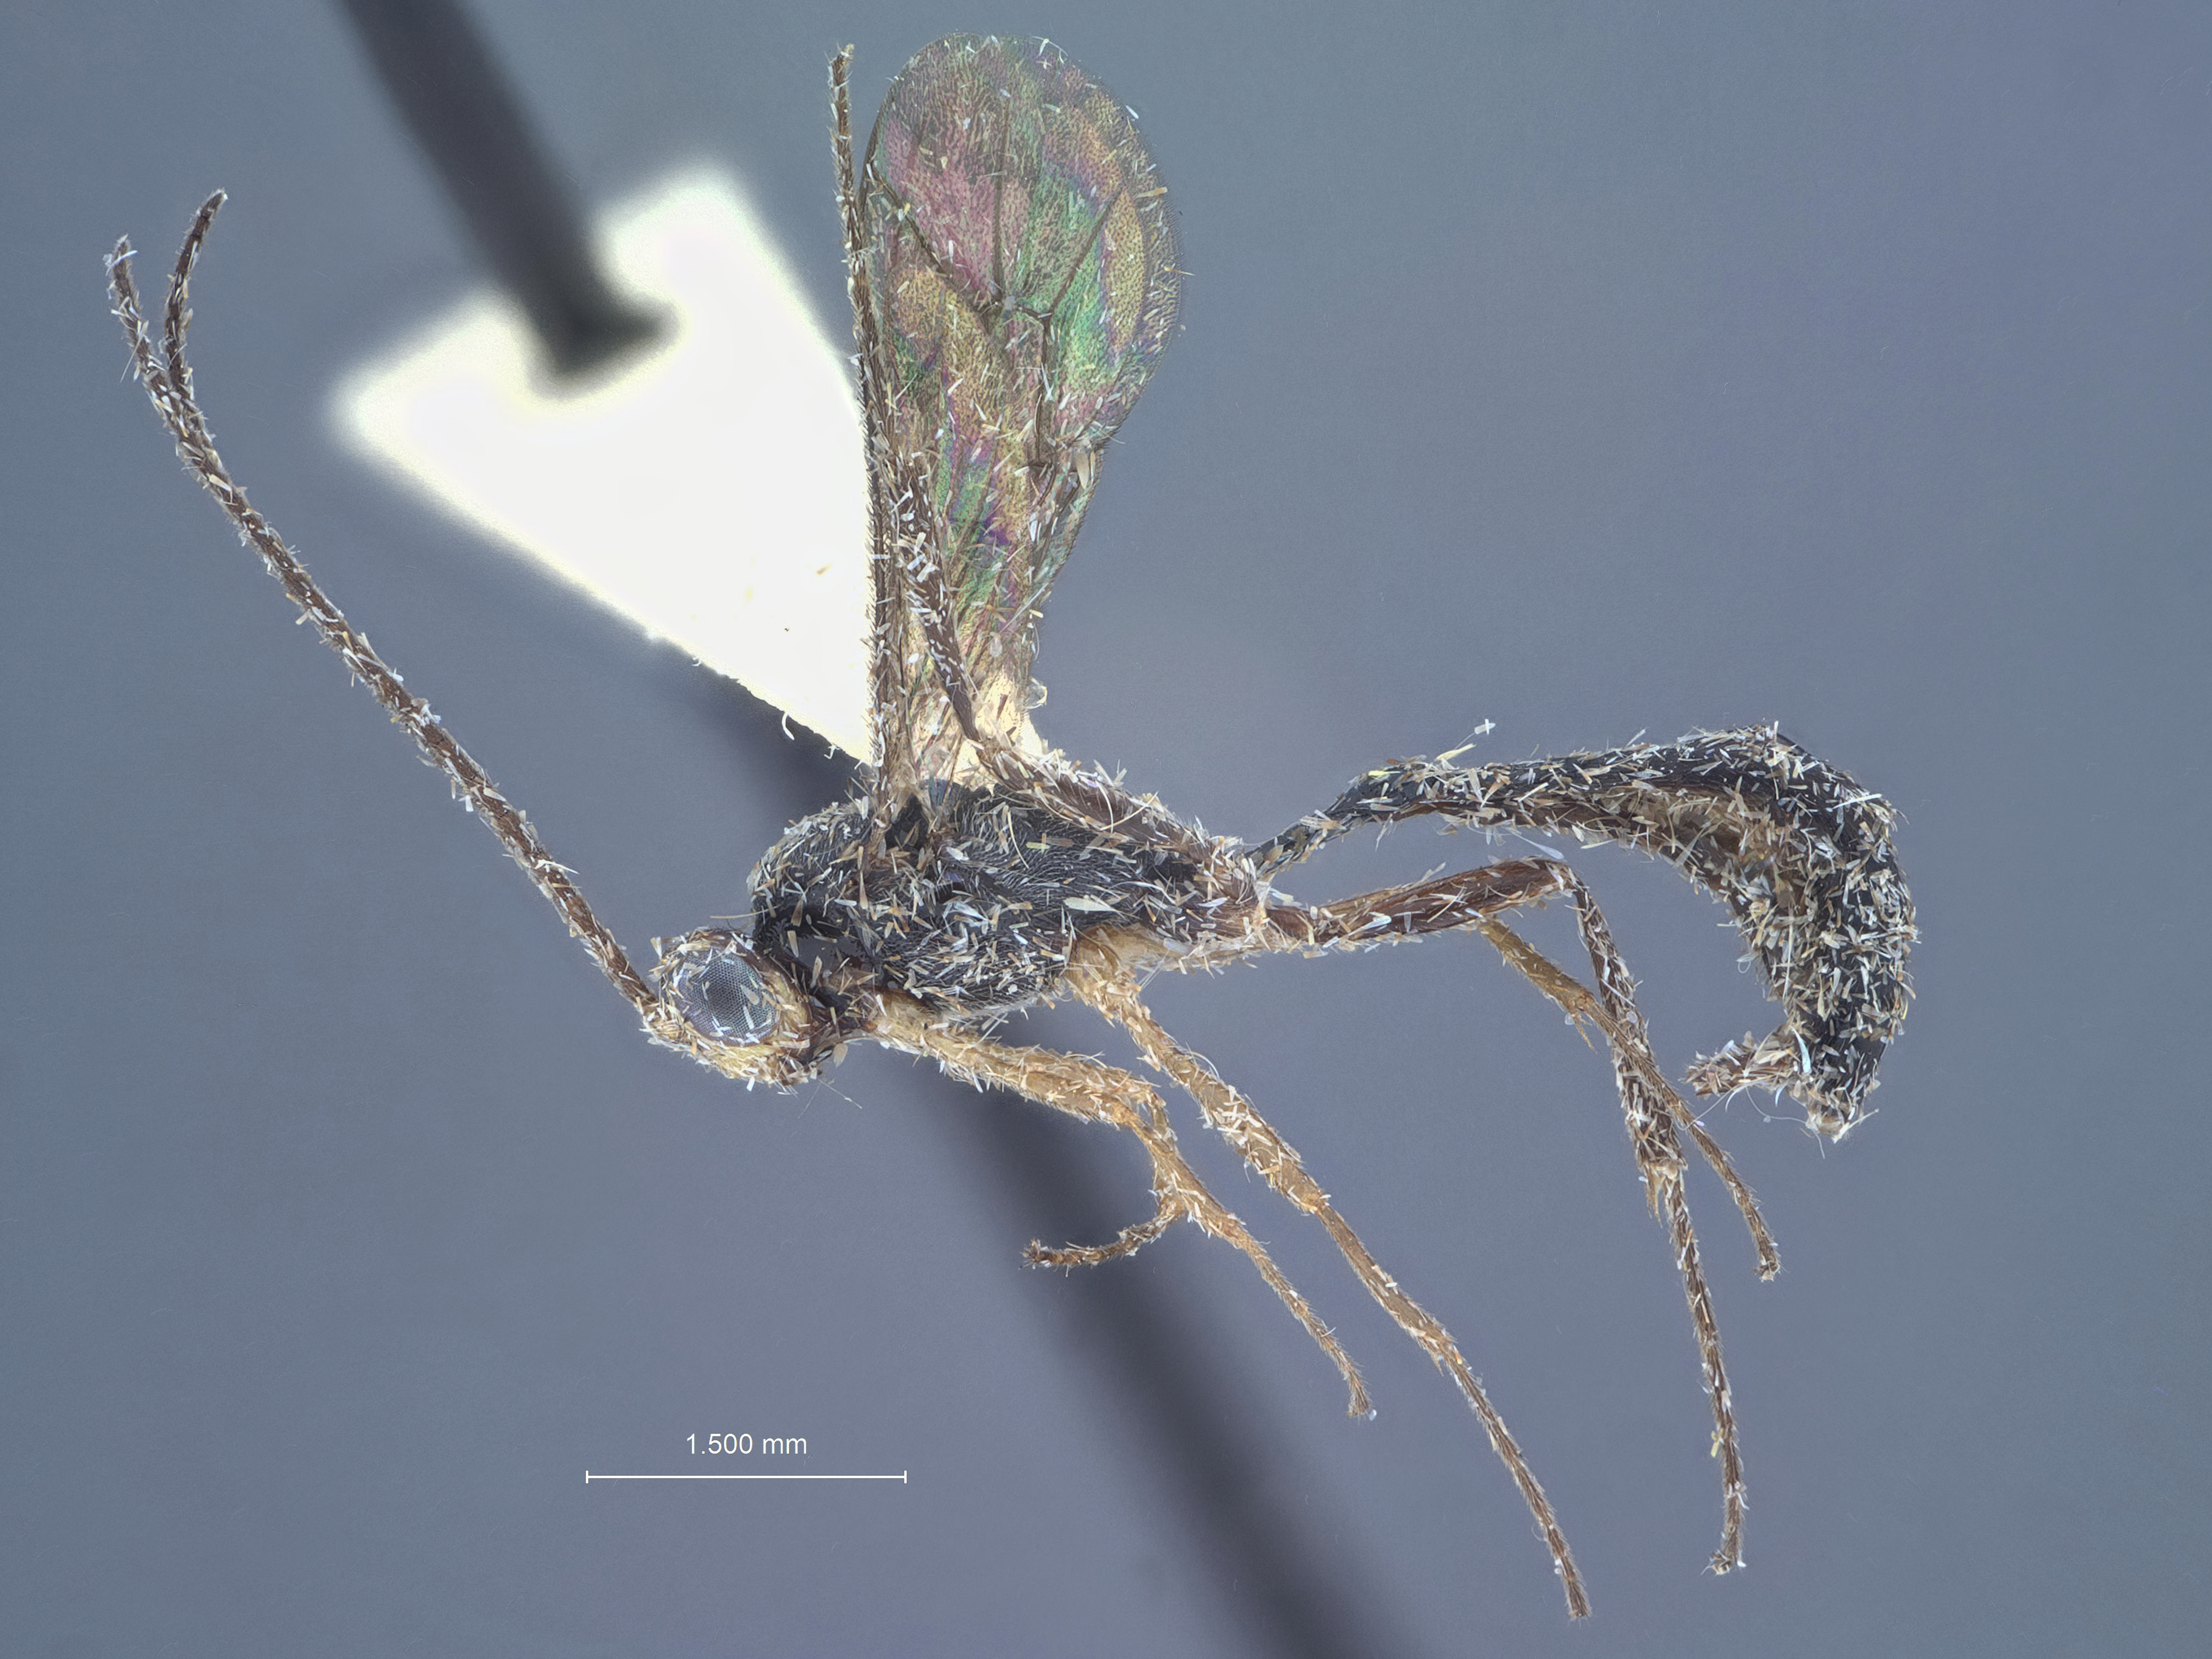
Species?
Temelucha clarkei
